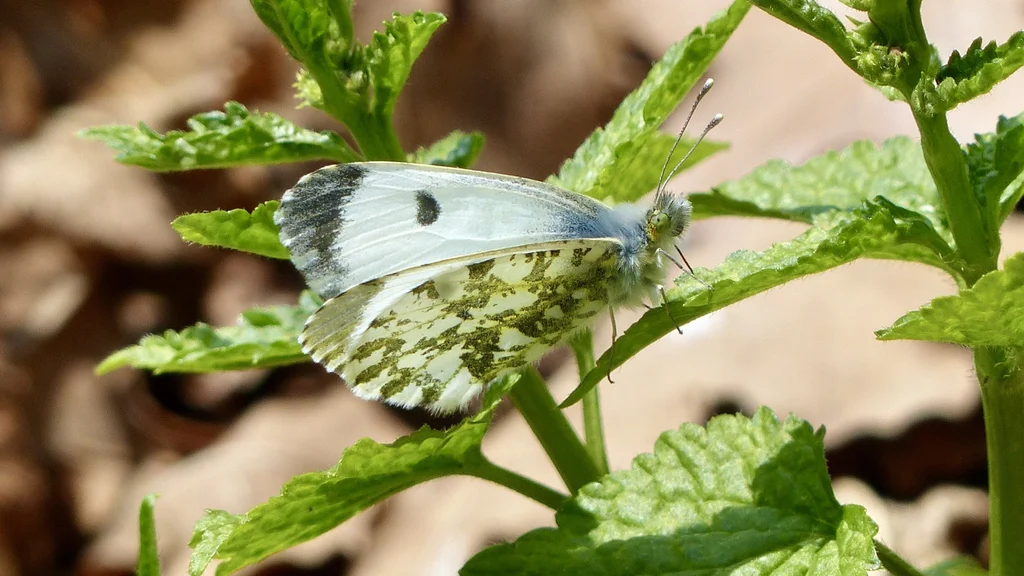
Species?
Anthocharis cardamines
